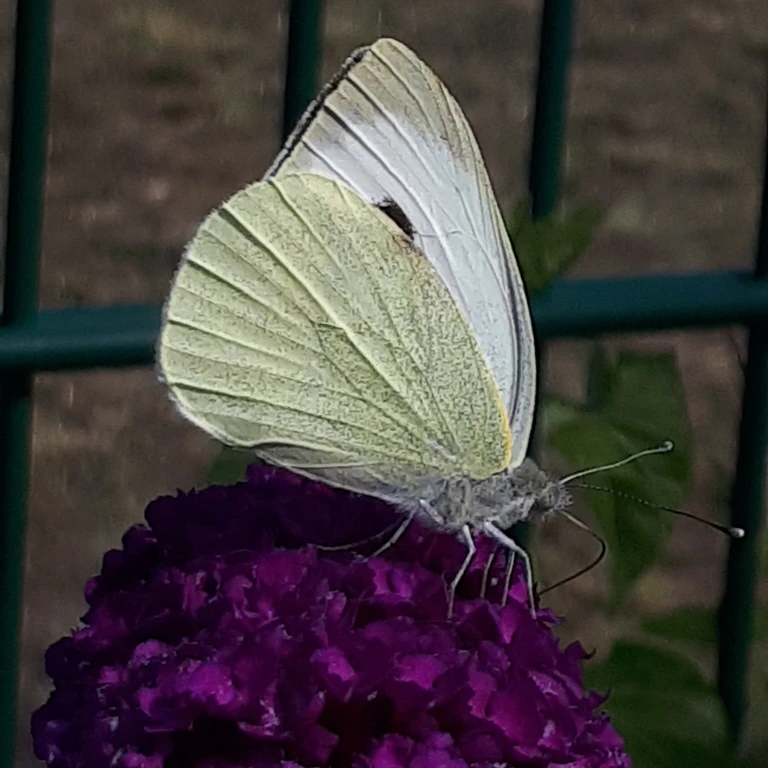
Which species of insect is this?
Pieris brassicae
